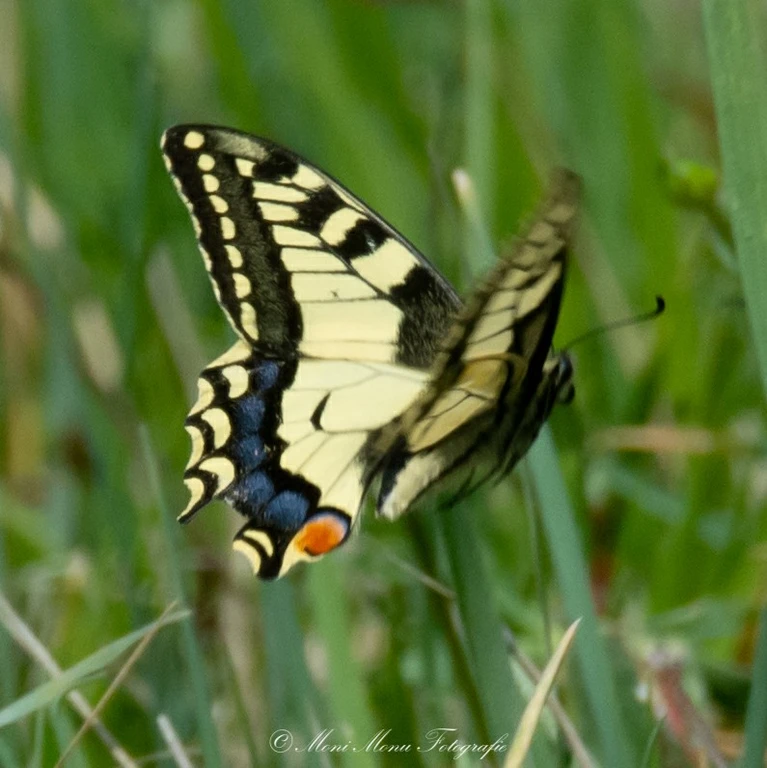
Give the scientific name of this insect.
Papilio machaon
